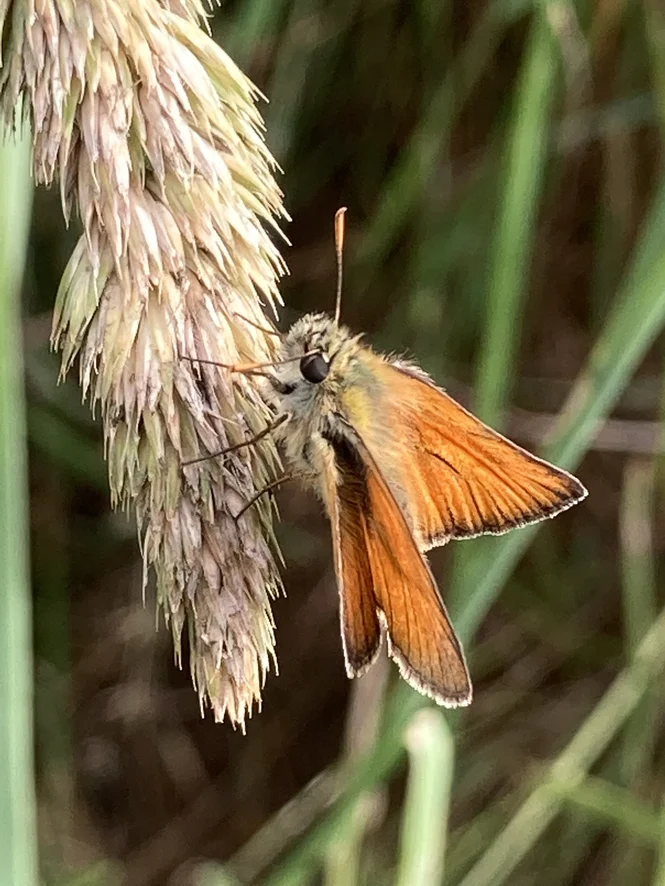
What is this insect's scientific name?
Thymelicus sylvestris
